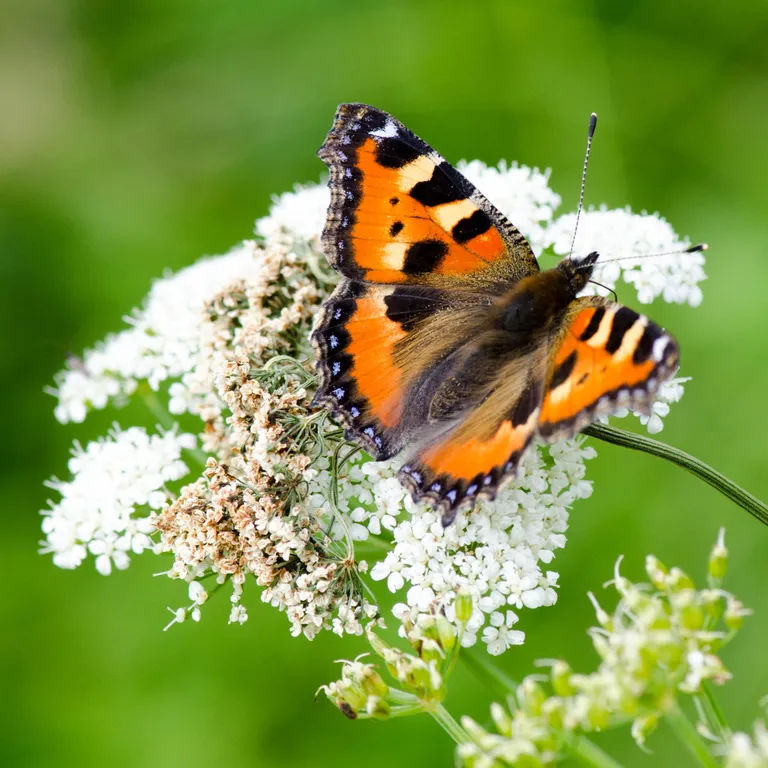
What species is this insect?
Aglais urticae
